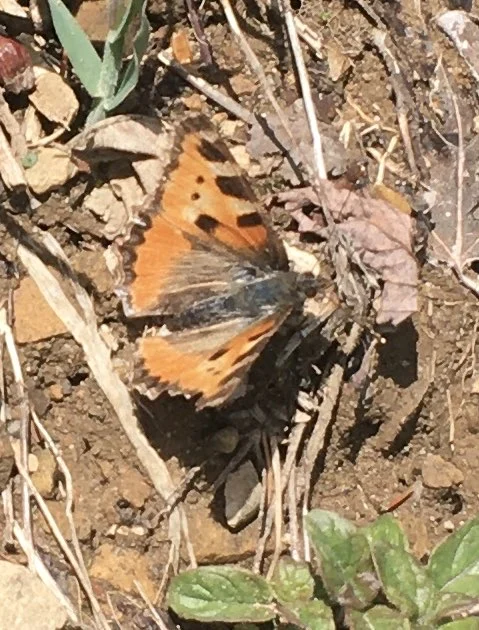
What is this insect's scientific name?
Aglais urticae
